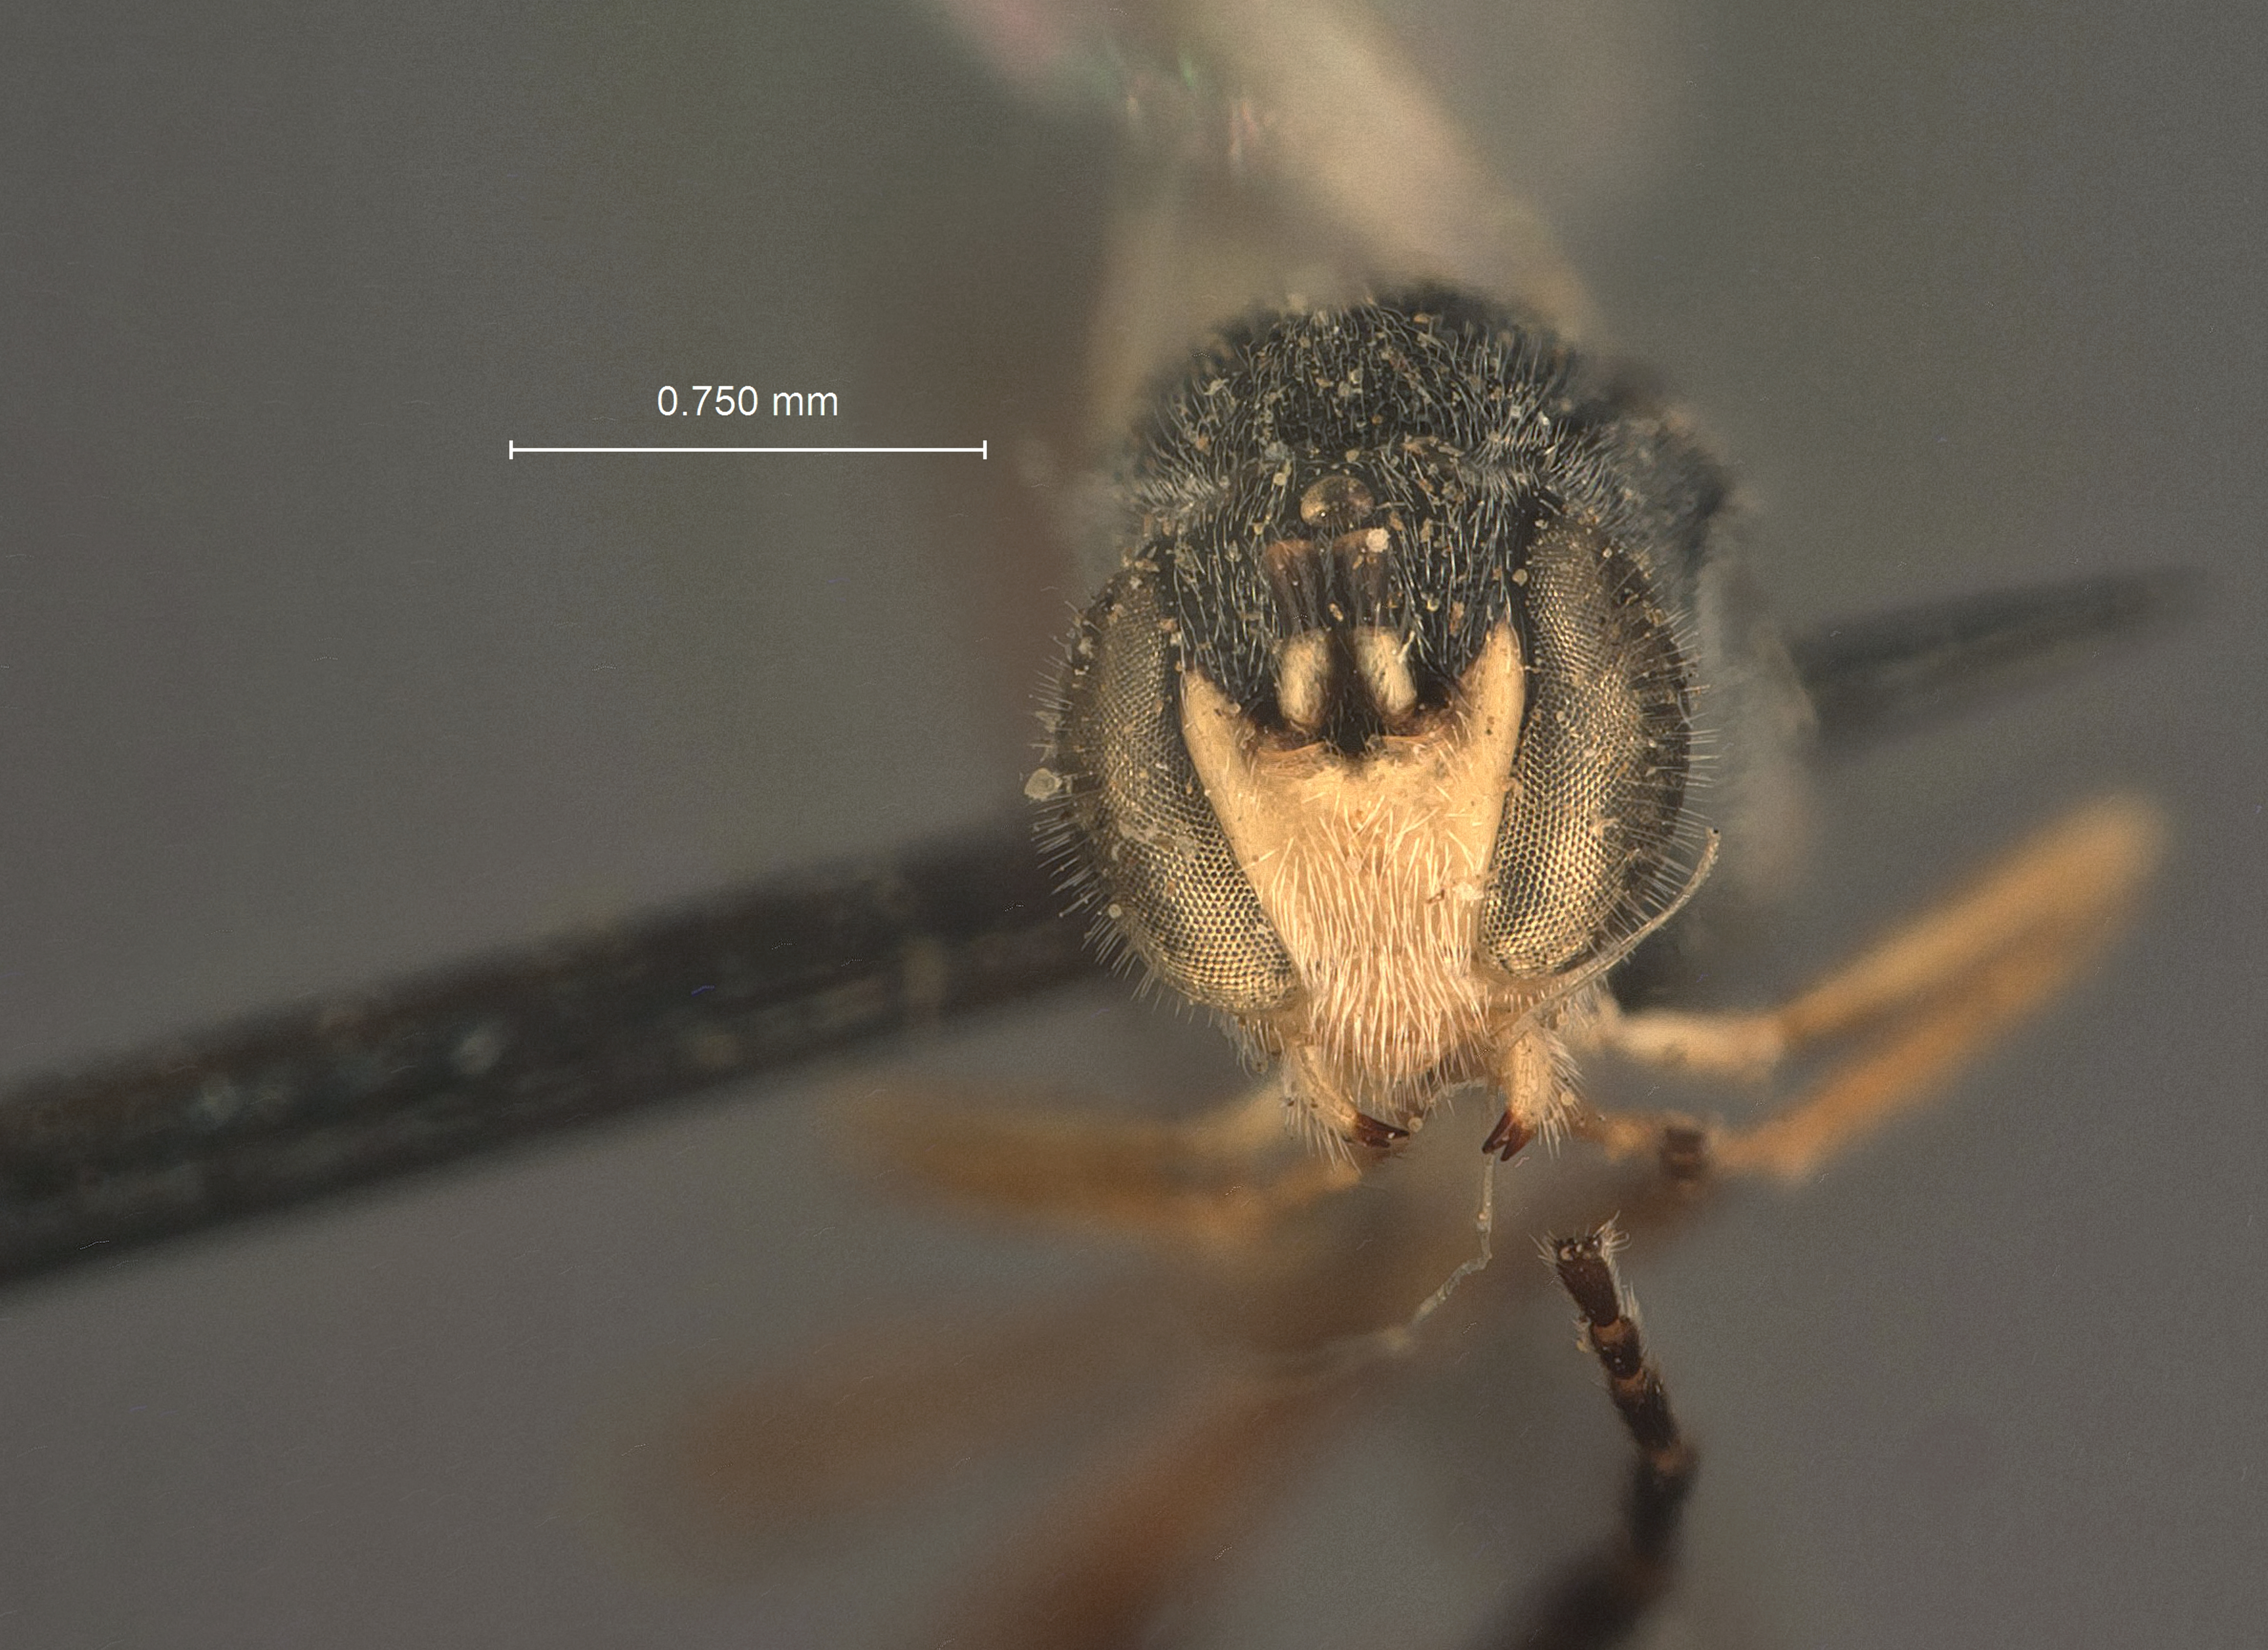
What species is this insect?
Hymenopharsalia foutsi
